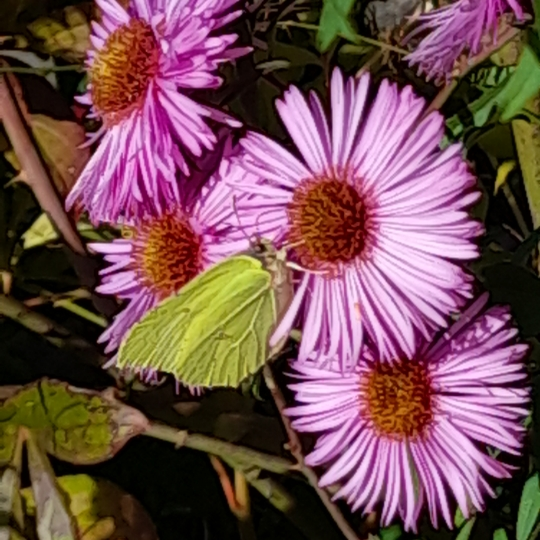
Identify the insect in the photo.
Gonepteryx rhamni
